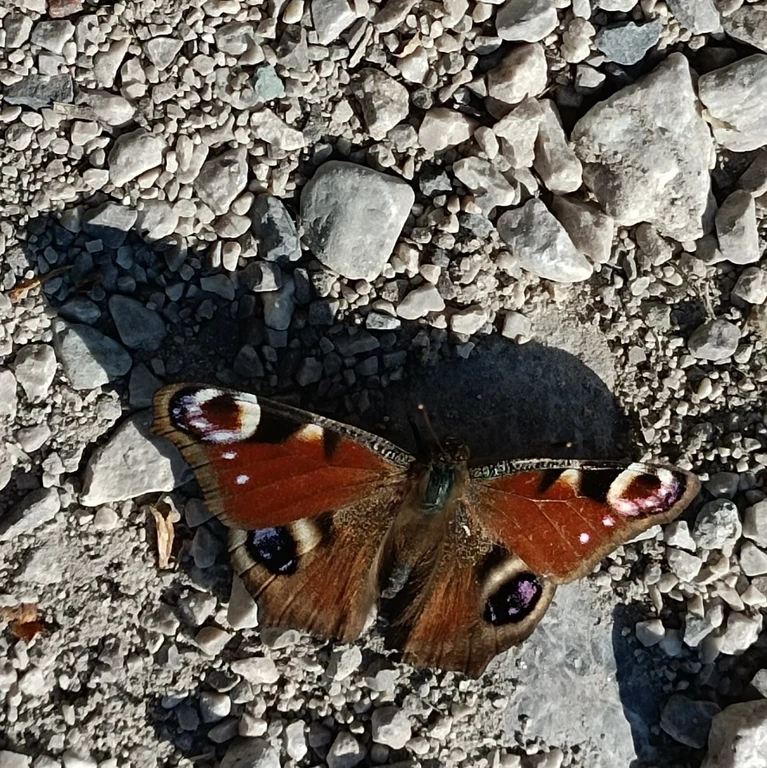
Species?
Aglais io
